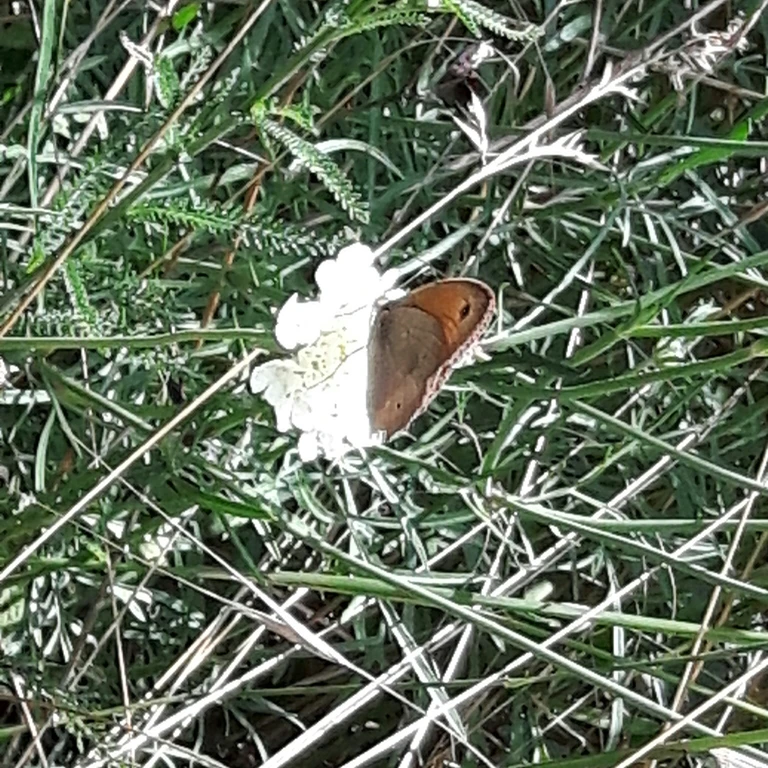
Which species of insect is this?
Maniola jurtina
